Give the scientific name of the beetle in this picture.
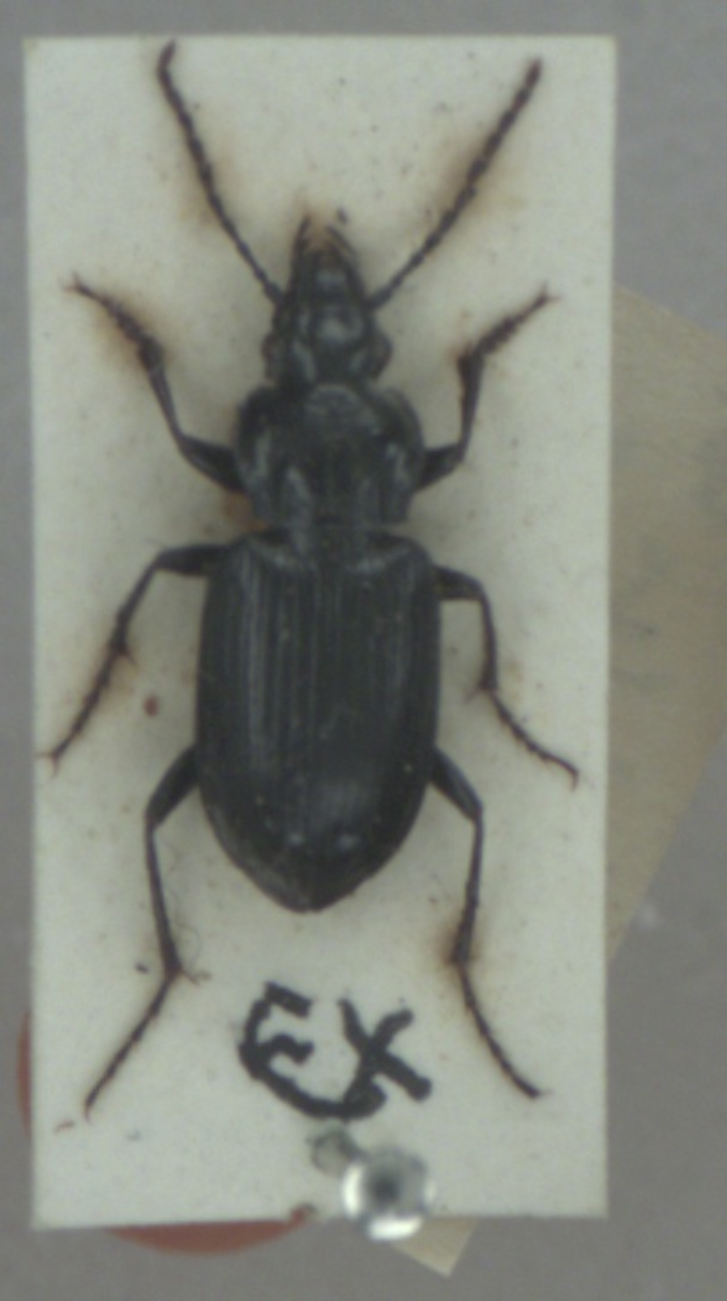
Pterostichus quadrifoveolatus
